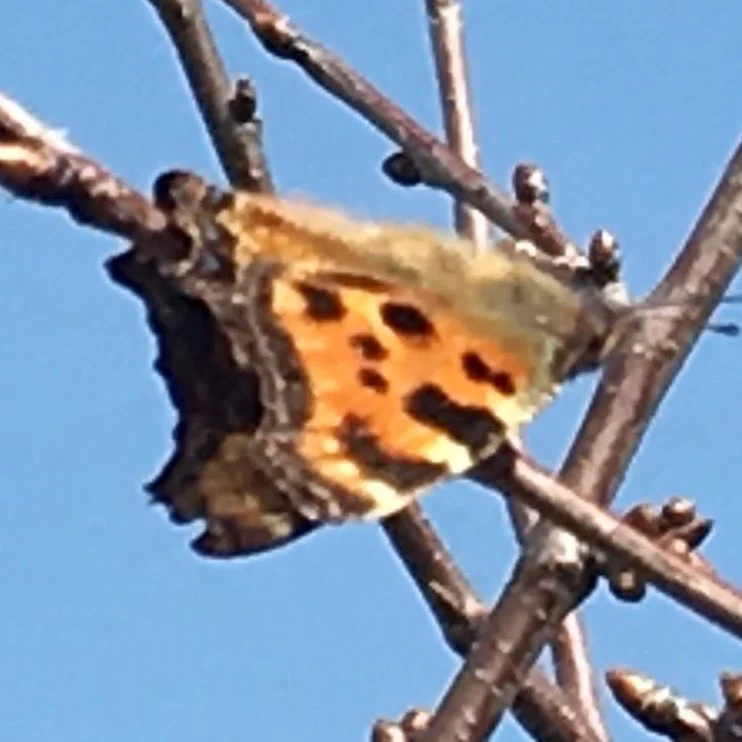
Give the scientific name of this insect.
Nymphalis polychloros
